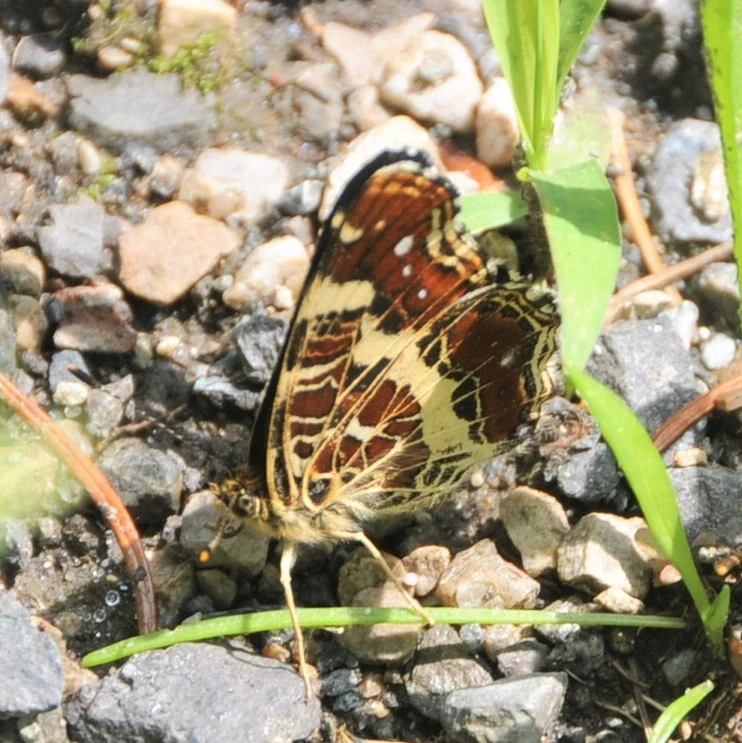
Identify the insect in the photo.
Araschnia levana
